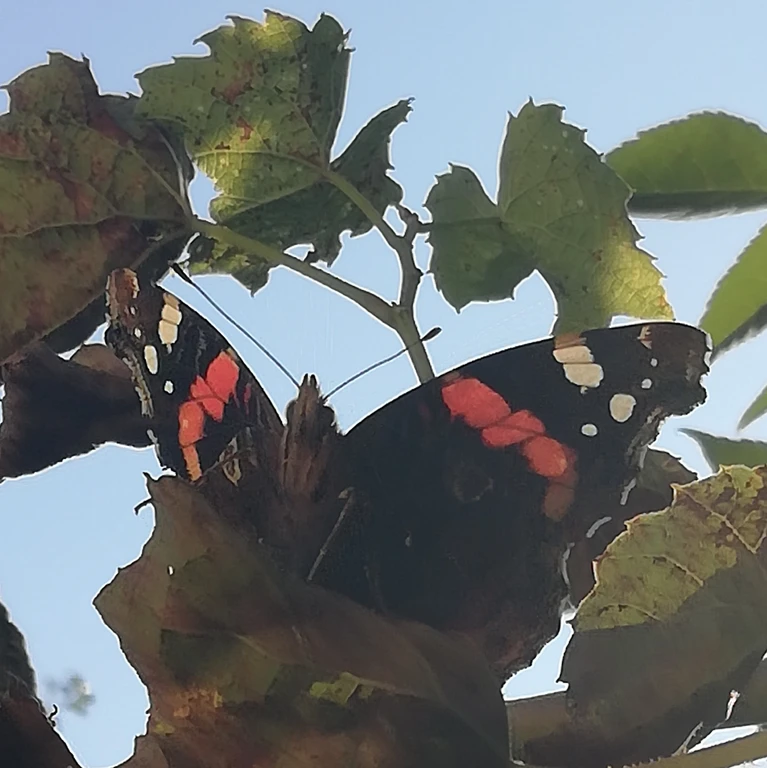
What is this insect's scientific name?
Vanessa atalanta
